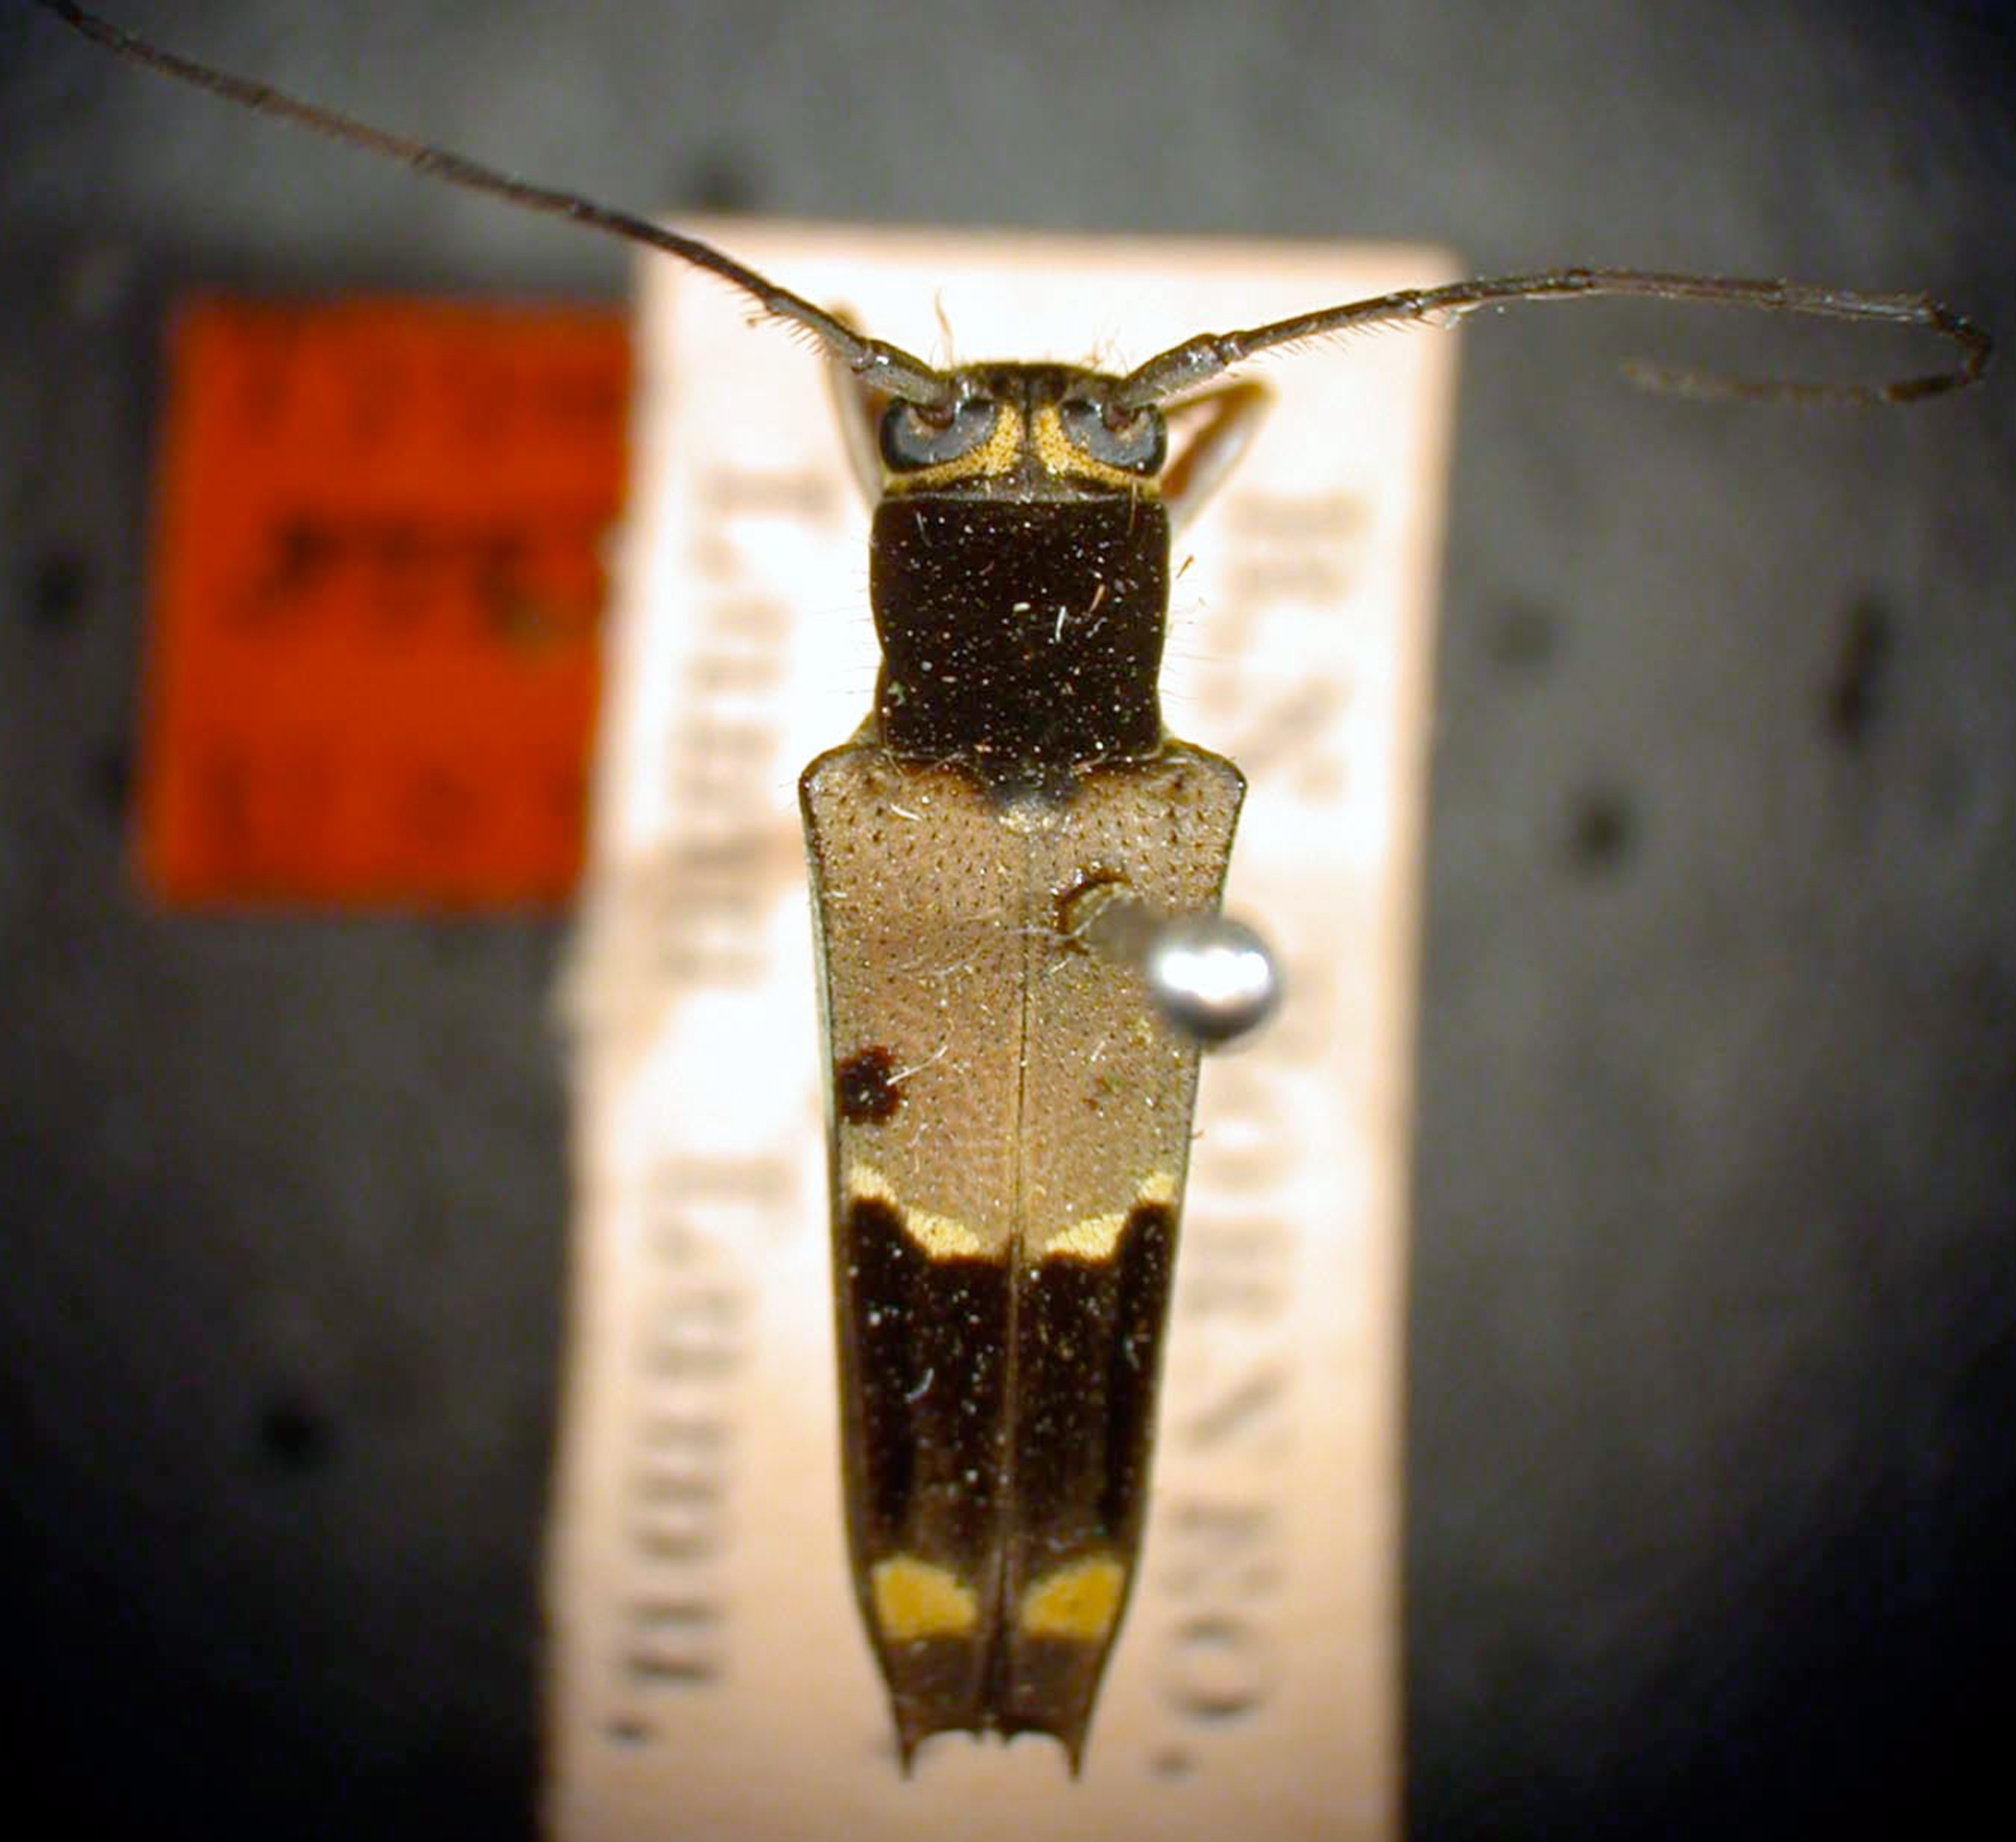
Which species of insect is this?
Glenea pendleburyi
